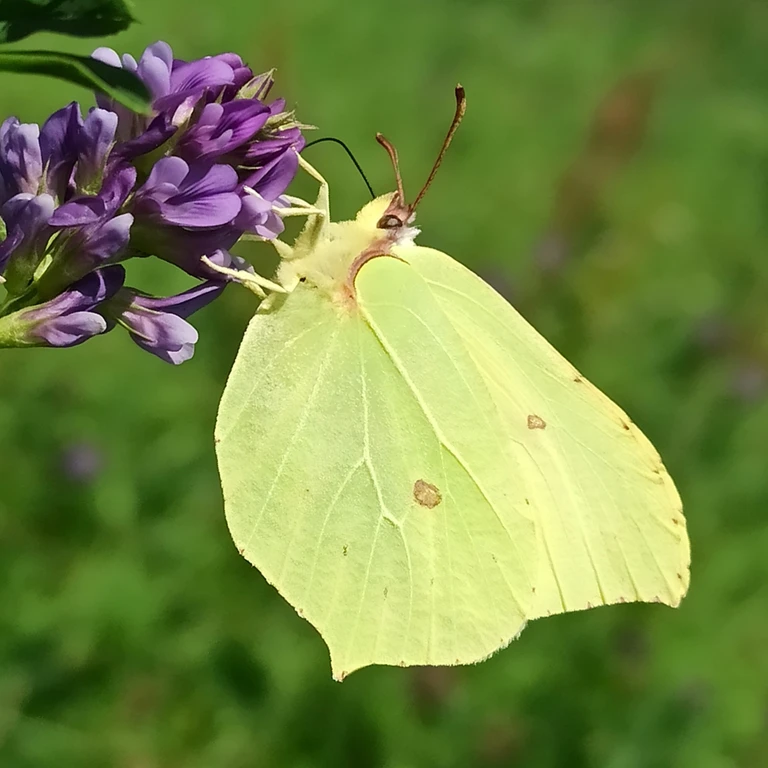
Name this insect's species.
Gonepteryx rhamni
